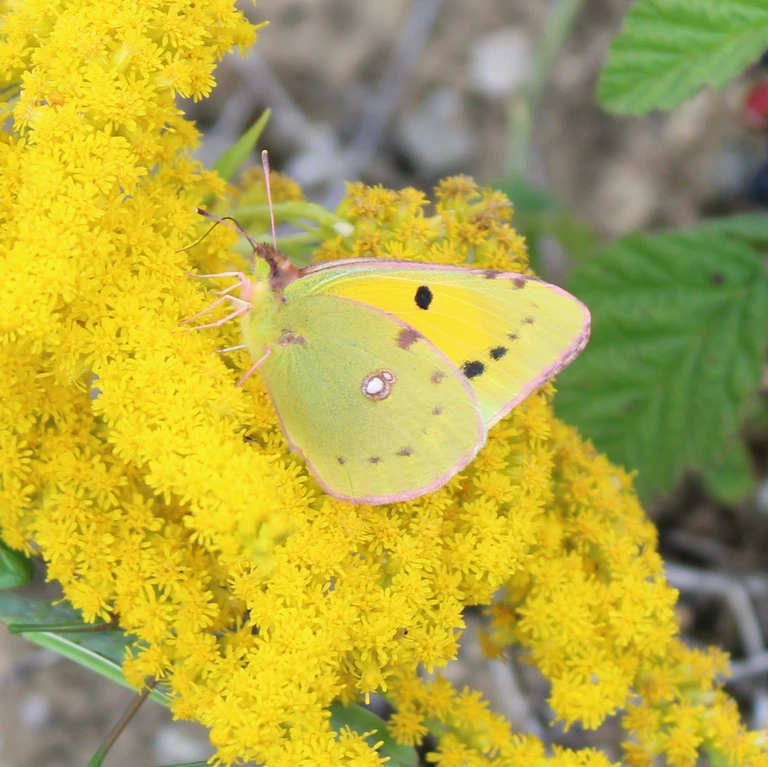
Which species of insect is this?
Colias croceus
